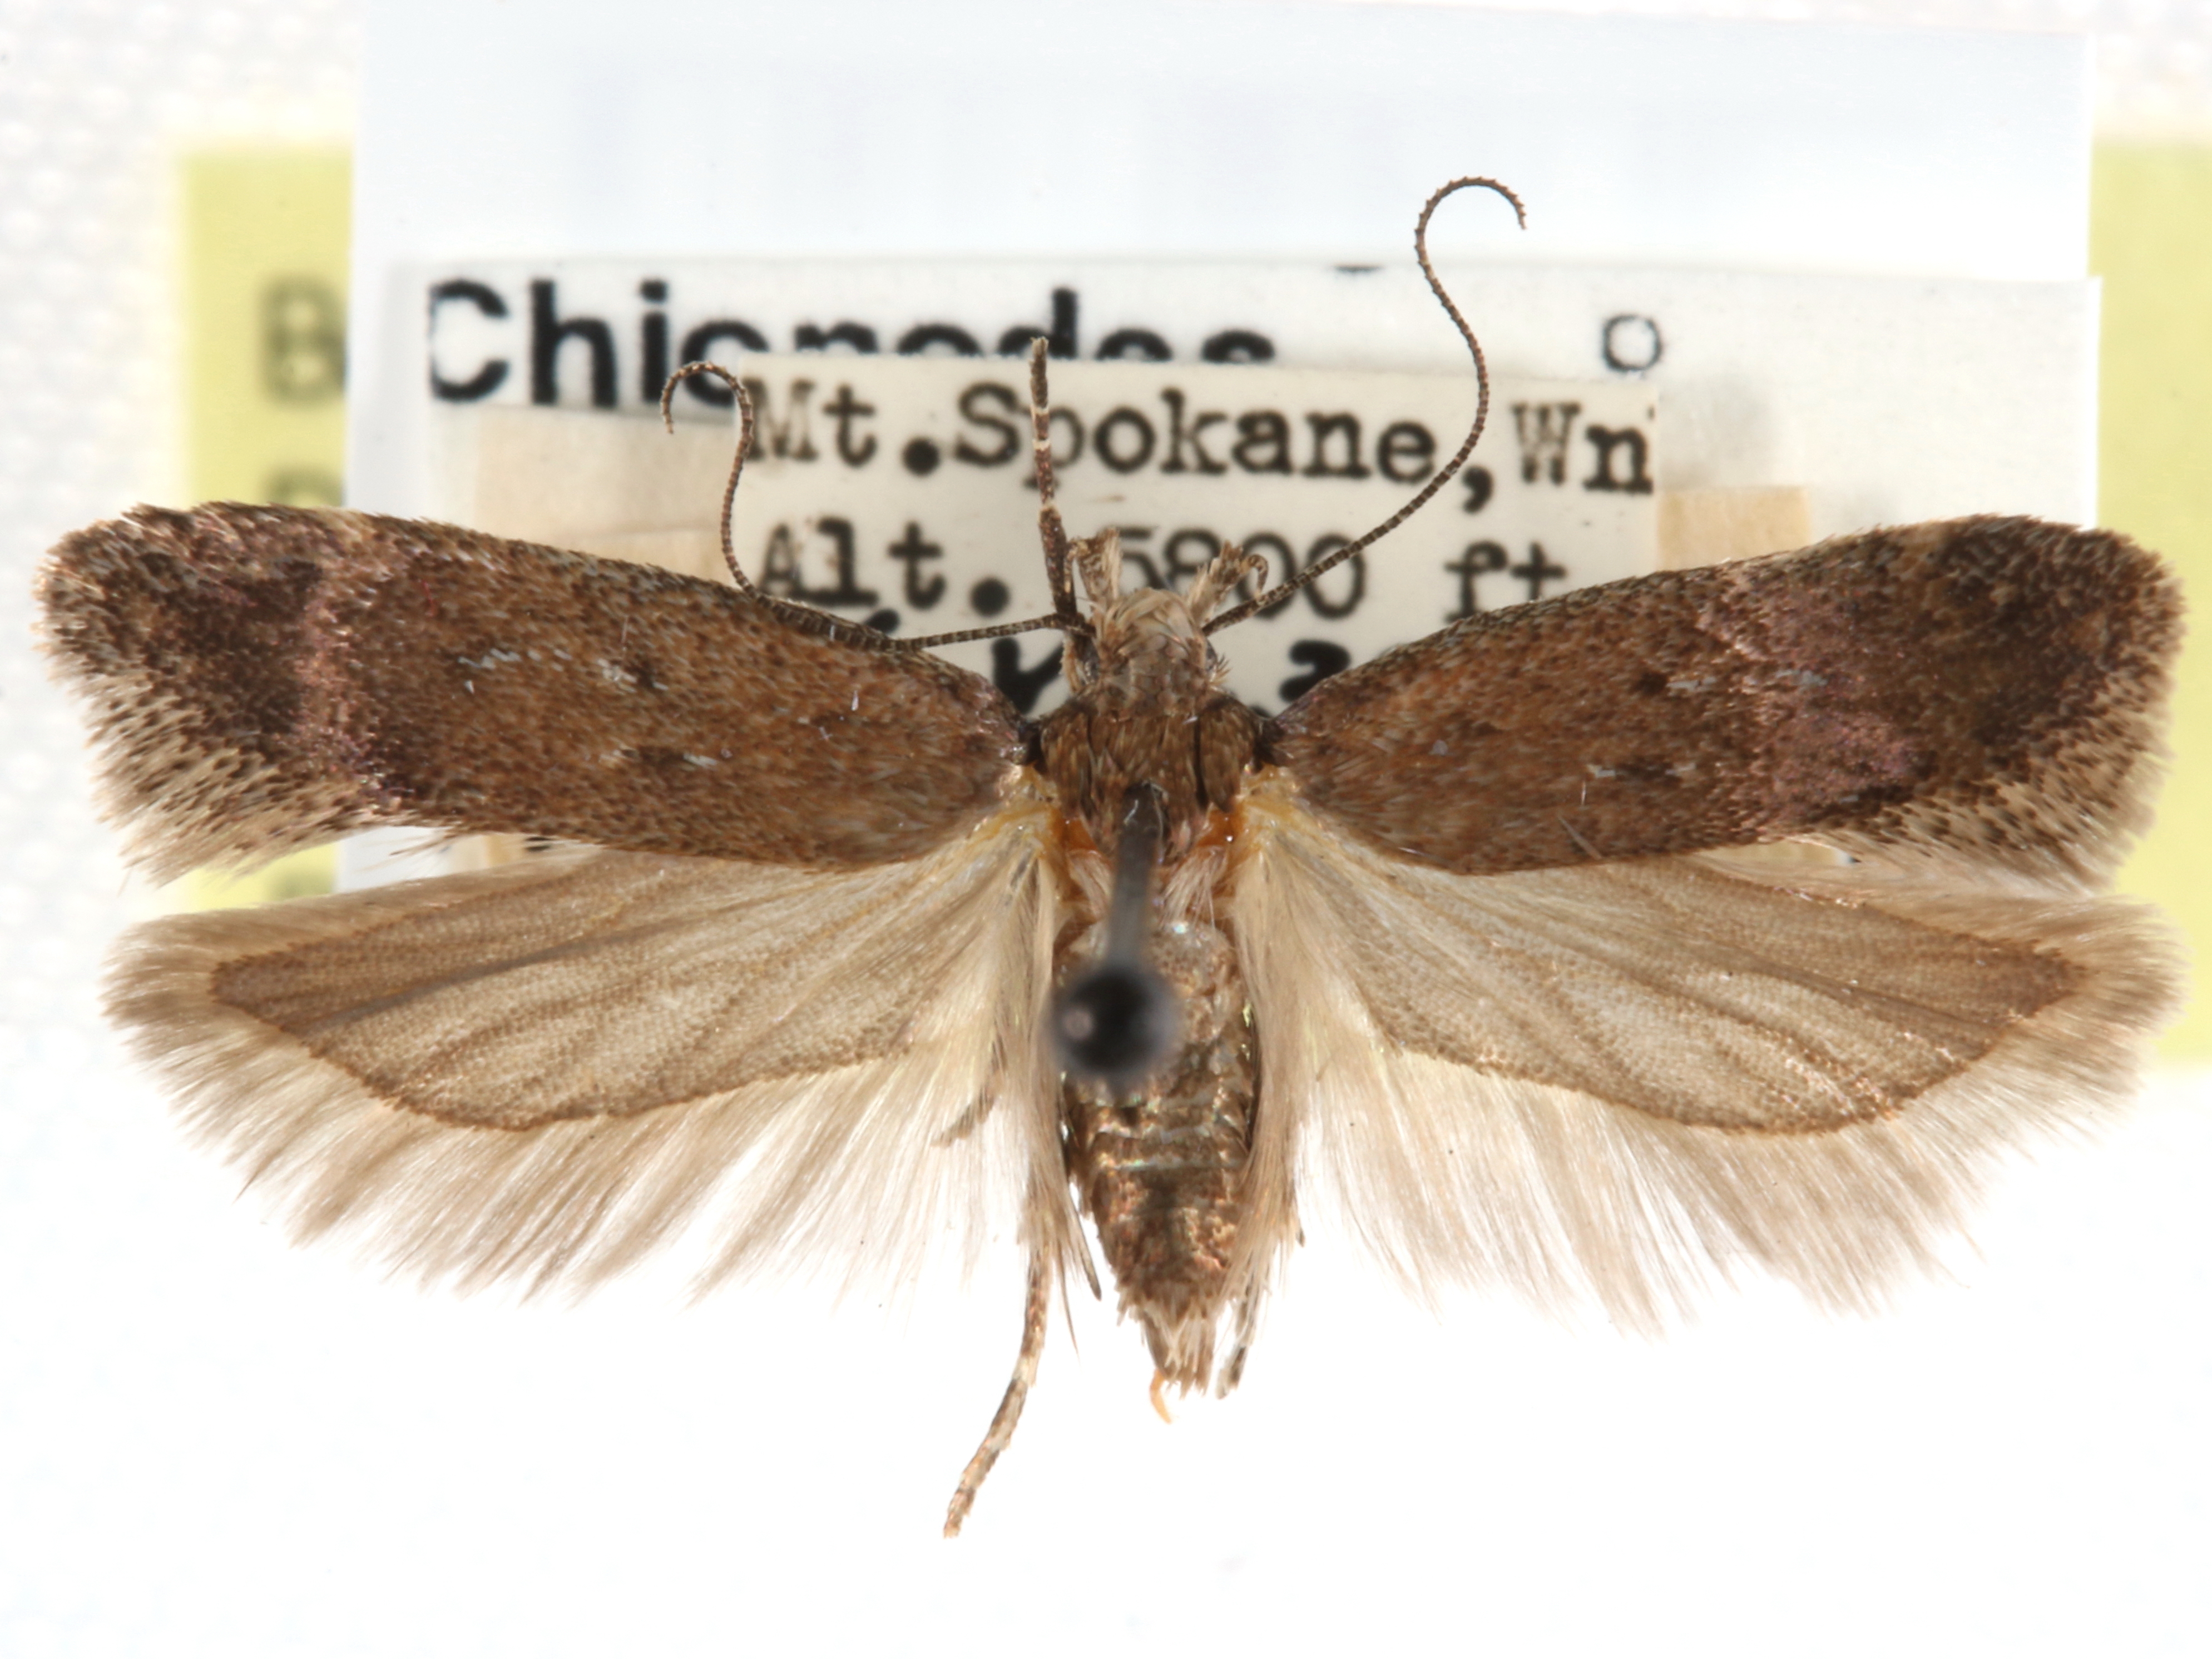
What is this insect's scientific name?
Chionodes braunella
